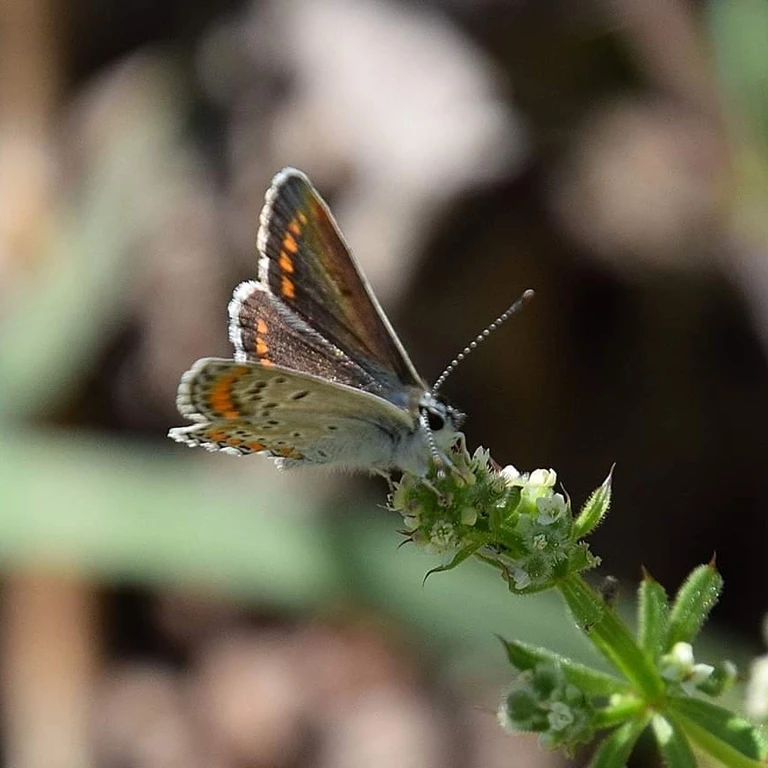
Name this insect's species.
Aricia agestis/artaxerxes
